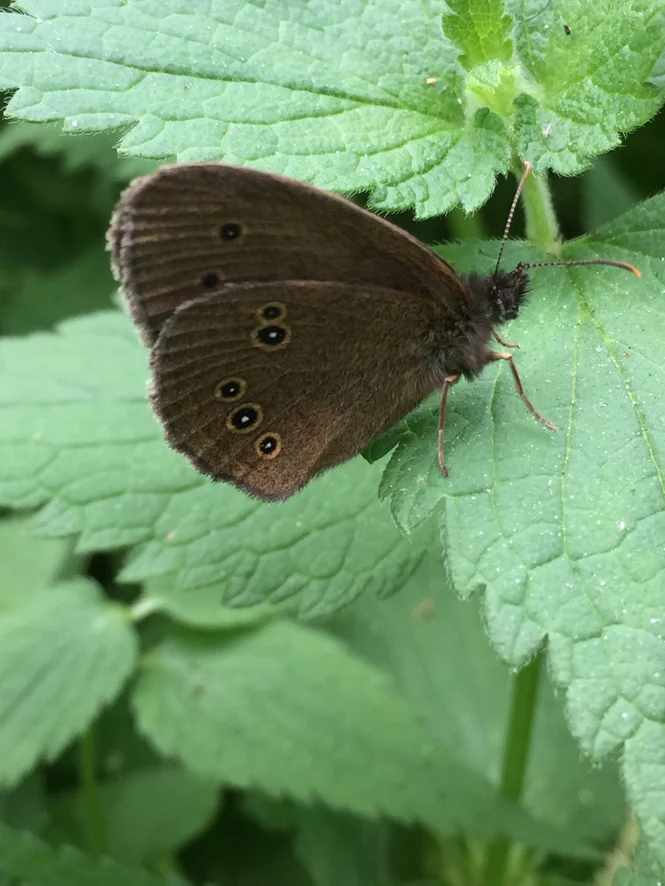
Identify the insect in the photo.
Aphantopus hyperantus
